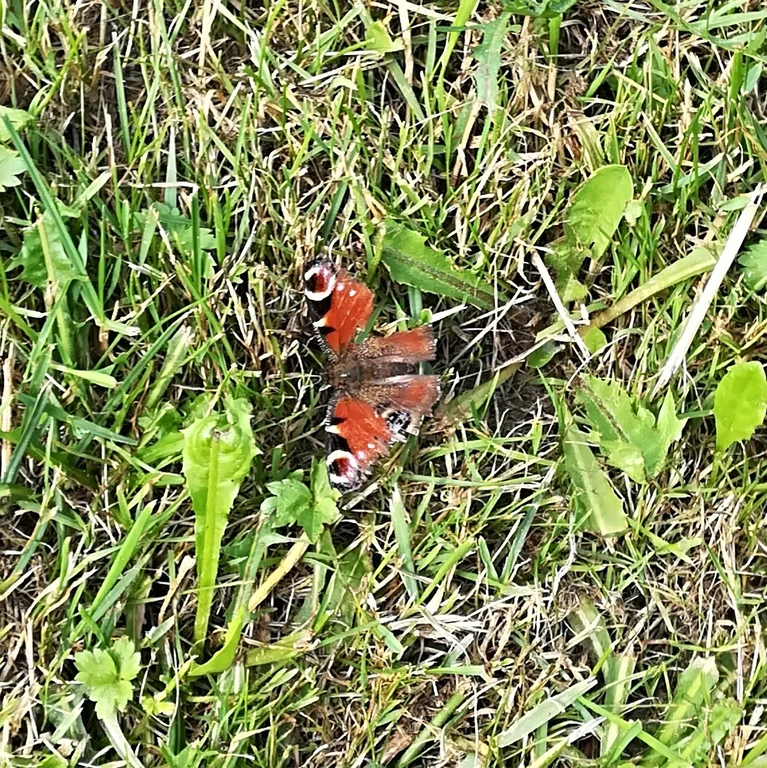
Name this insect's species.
Aglais io
